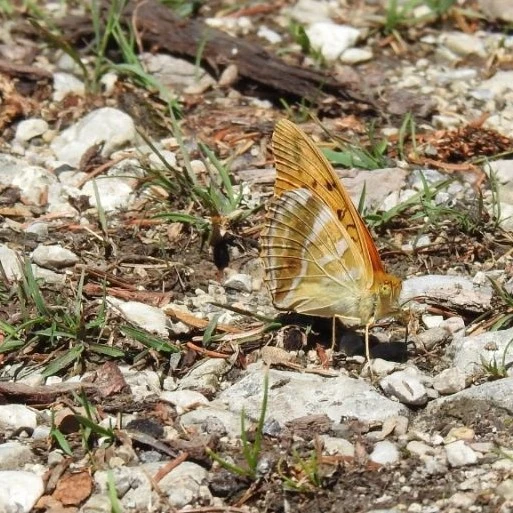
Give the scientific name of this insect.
Argynnis paphia
